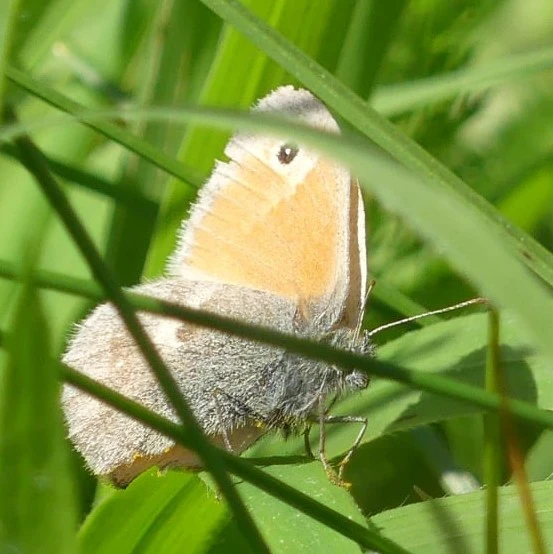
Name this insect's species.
Coenonympha pamphilus
